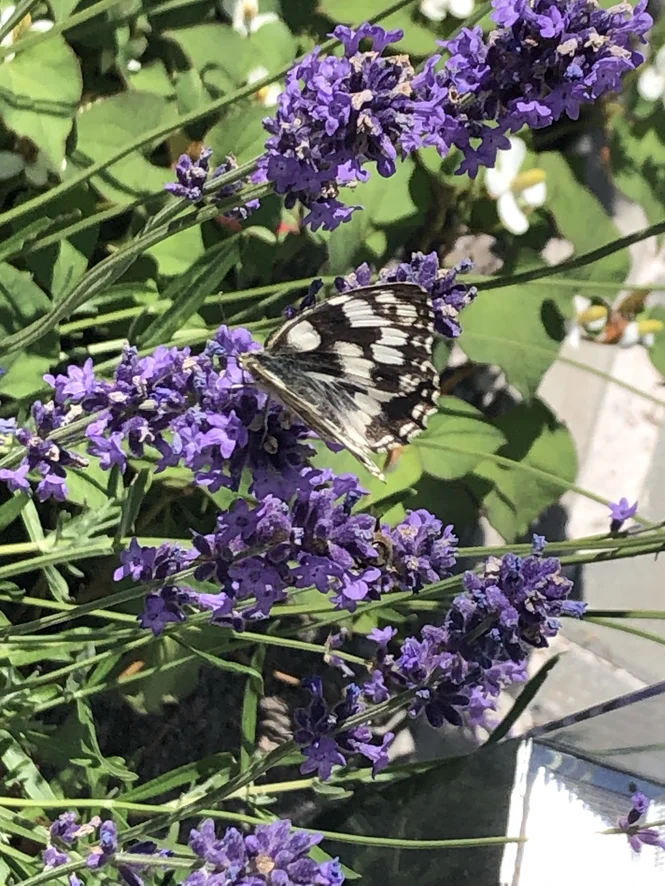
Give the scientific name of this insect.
Melanargia galathea
